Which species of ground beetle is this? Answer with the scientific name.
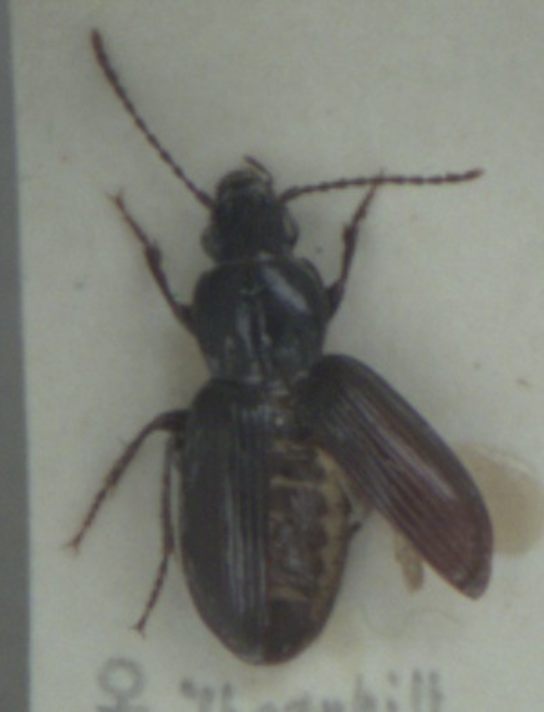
Pterostichus minor
